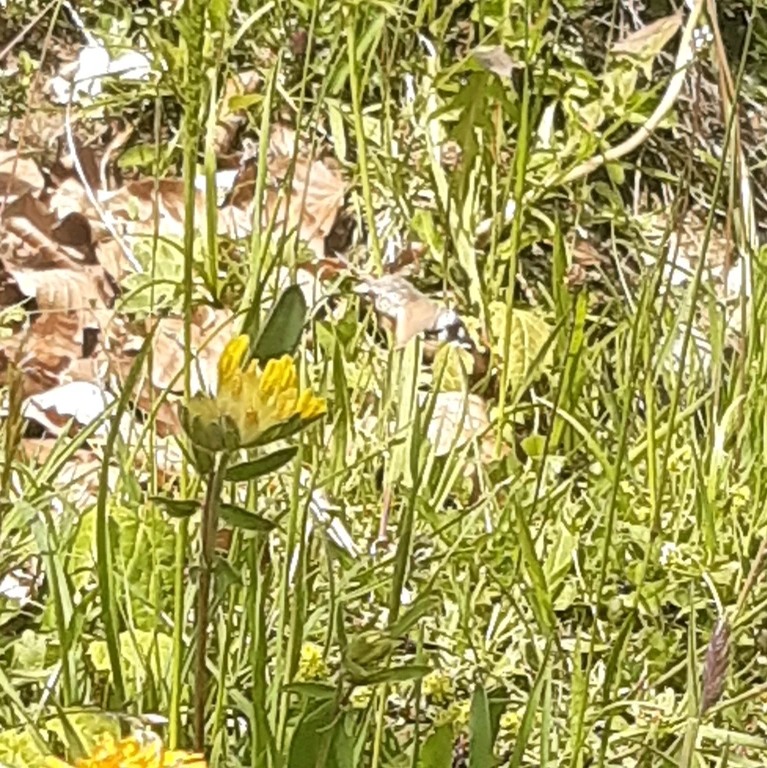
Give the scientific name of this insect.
Macroglossum stellatarum
